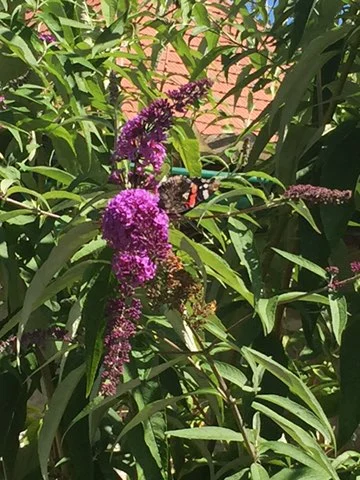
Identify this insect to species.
Vanessa atalanta
